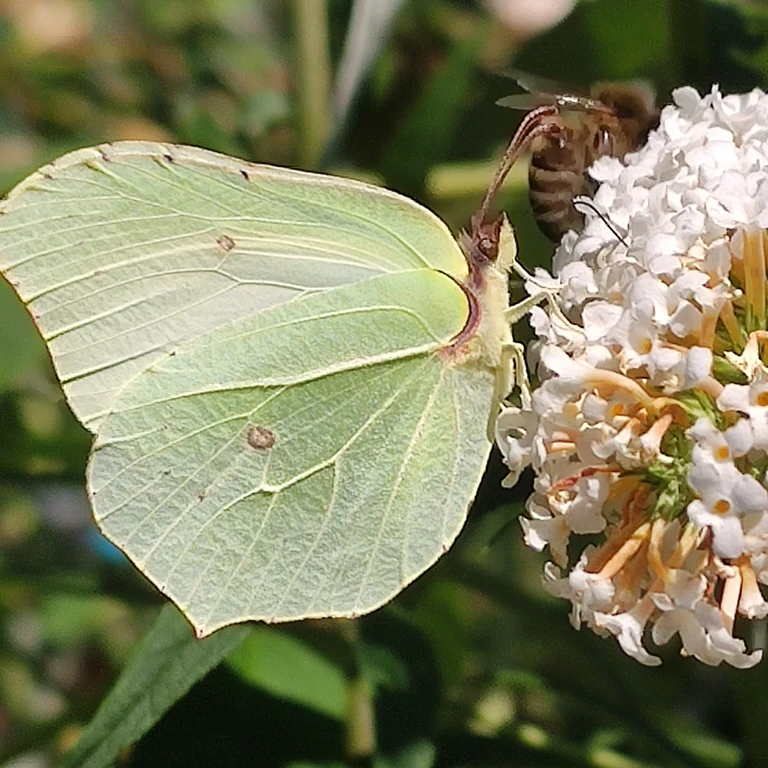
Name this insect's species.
Gonepteryx rhamni
